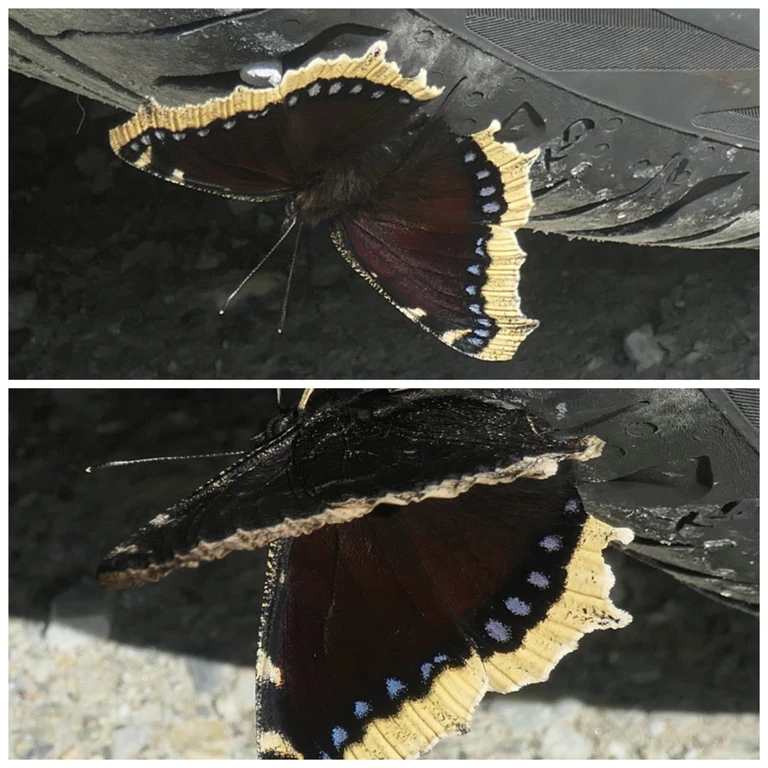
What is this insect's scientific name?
Nymphalis antiopa
